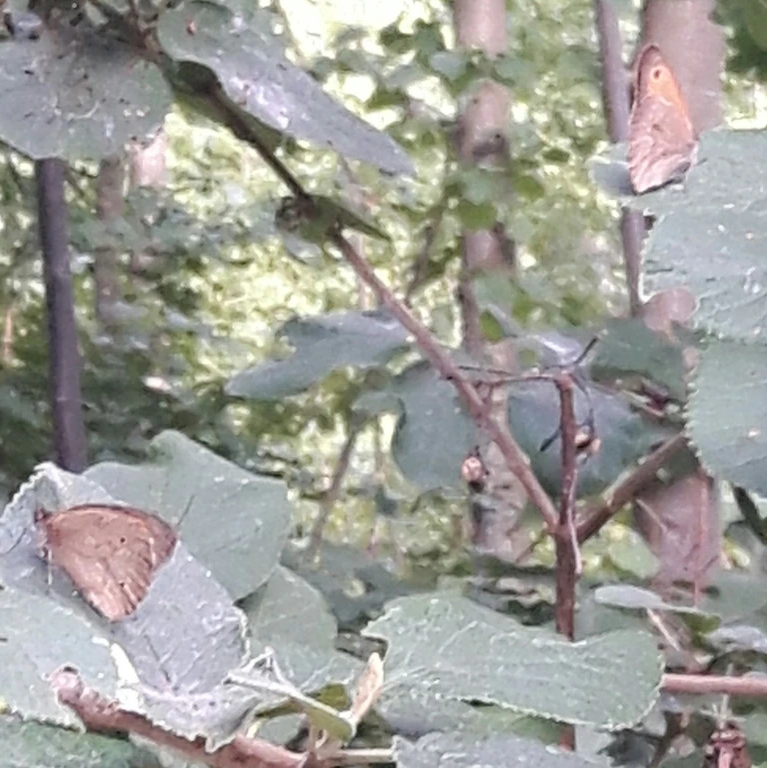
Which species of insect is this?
Maniola jurtina
